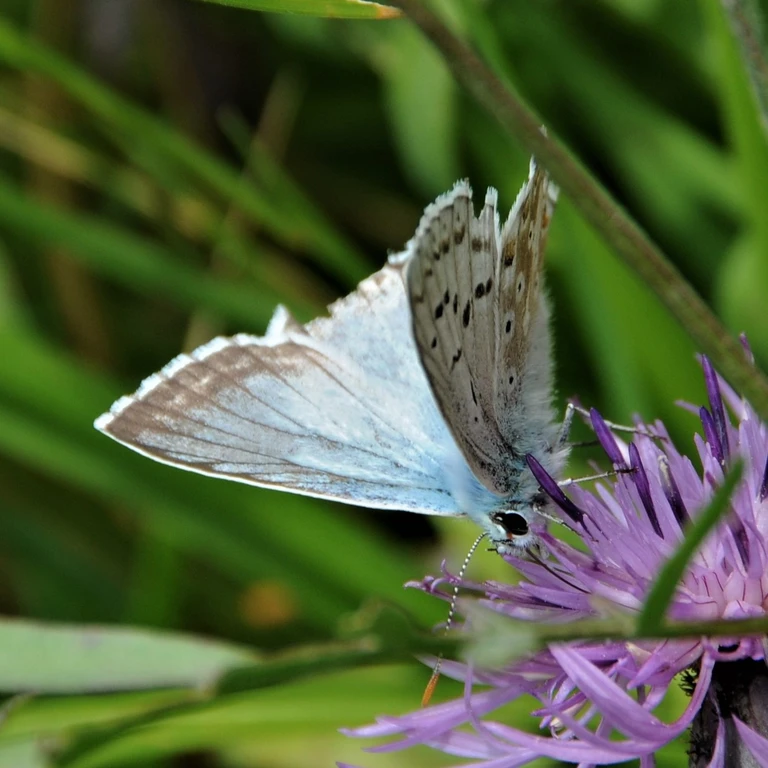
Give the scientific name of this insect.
Lysandra coridon
